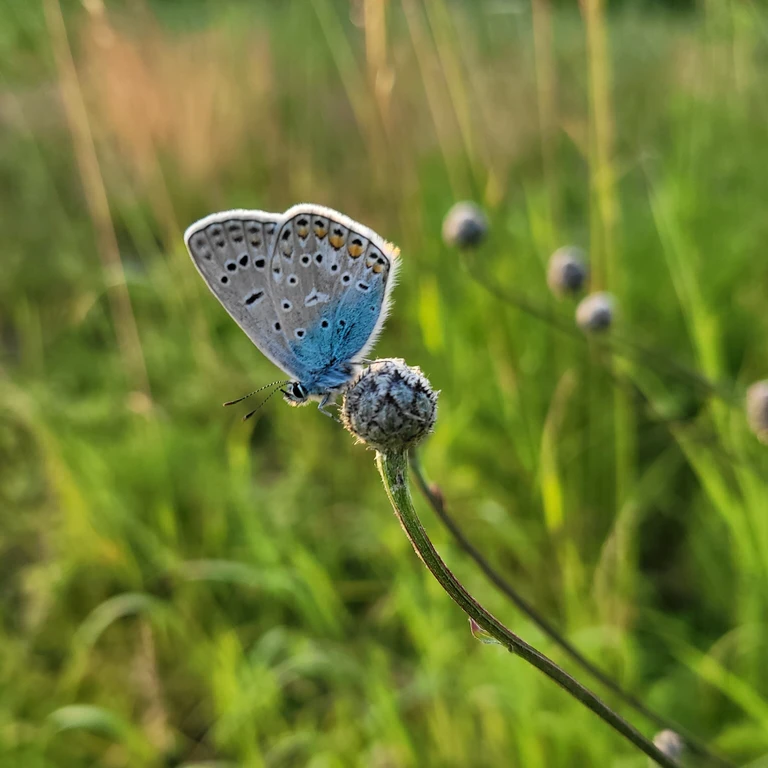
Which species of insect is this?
Polyommatus icarus
